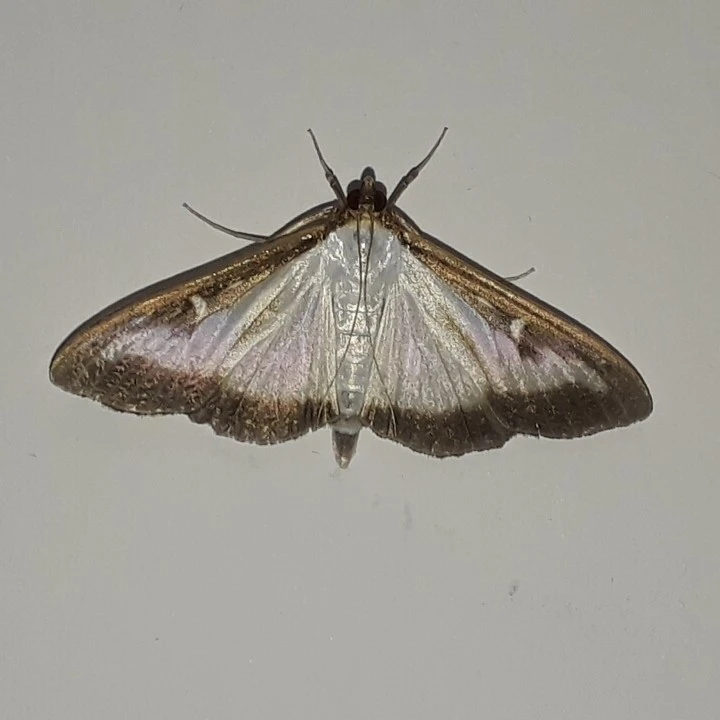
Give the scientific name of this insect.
Cydalima perspectalis
